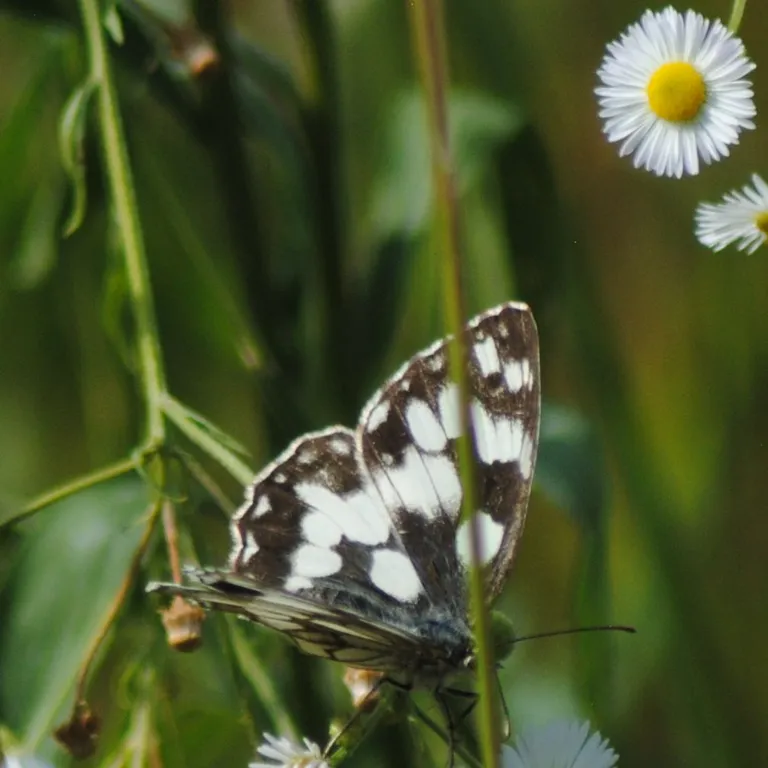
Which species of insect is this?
Melanargia galathea
